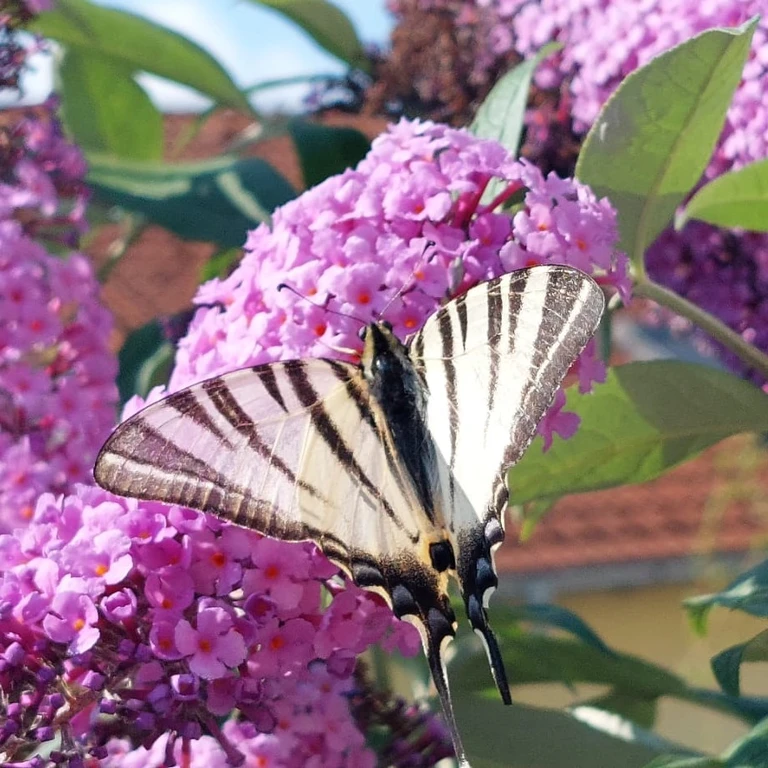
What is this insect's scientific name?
Iphiclides podalirius
